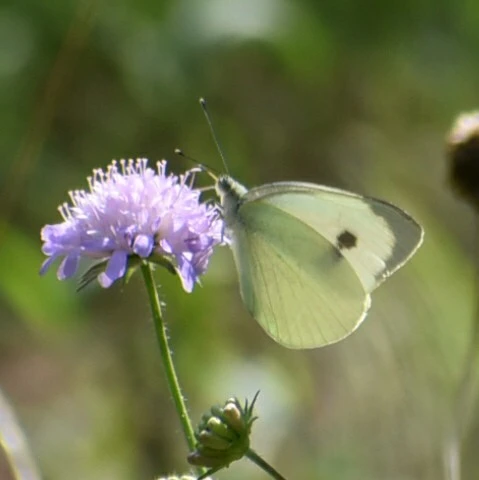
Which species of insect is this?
Pieris brassicae
